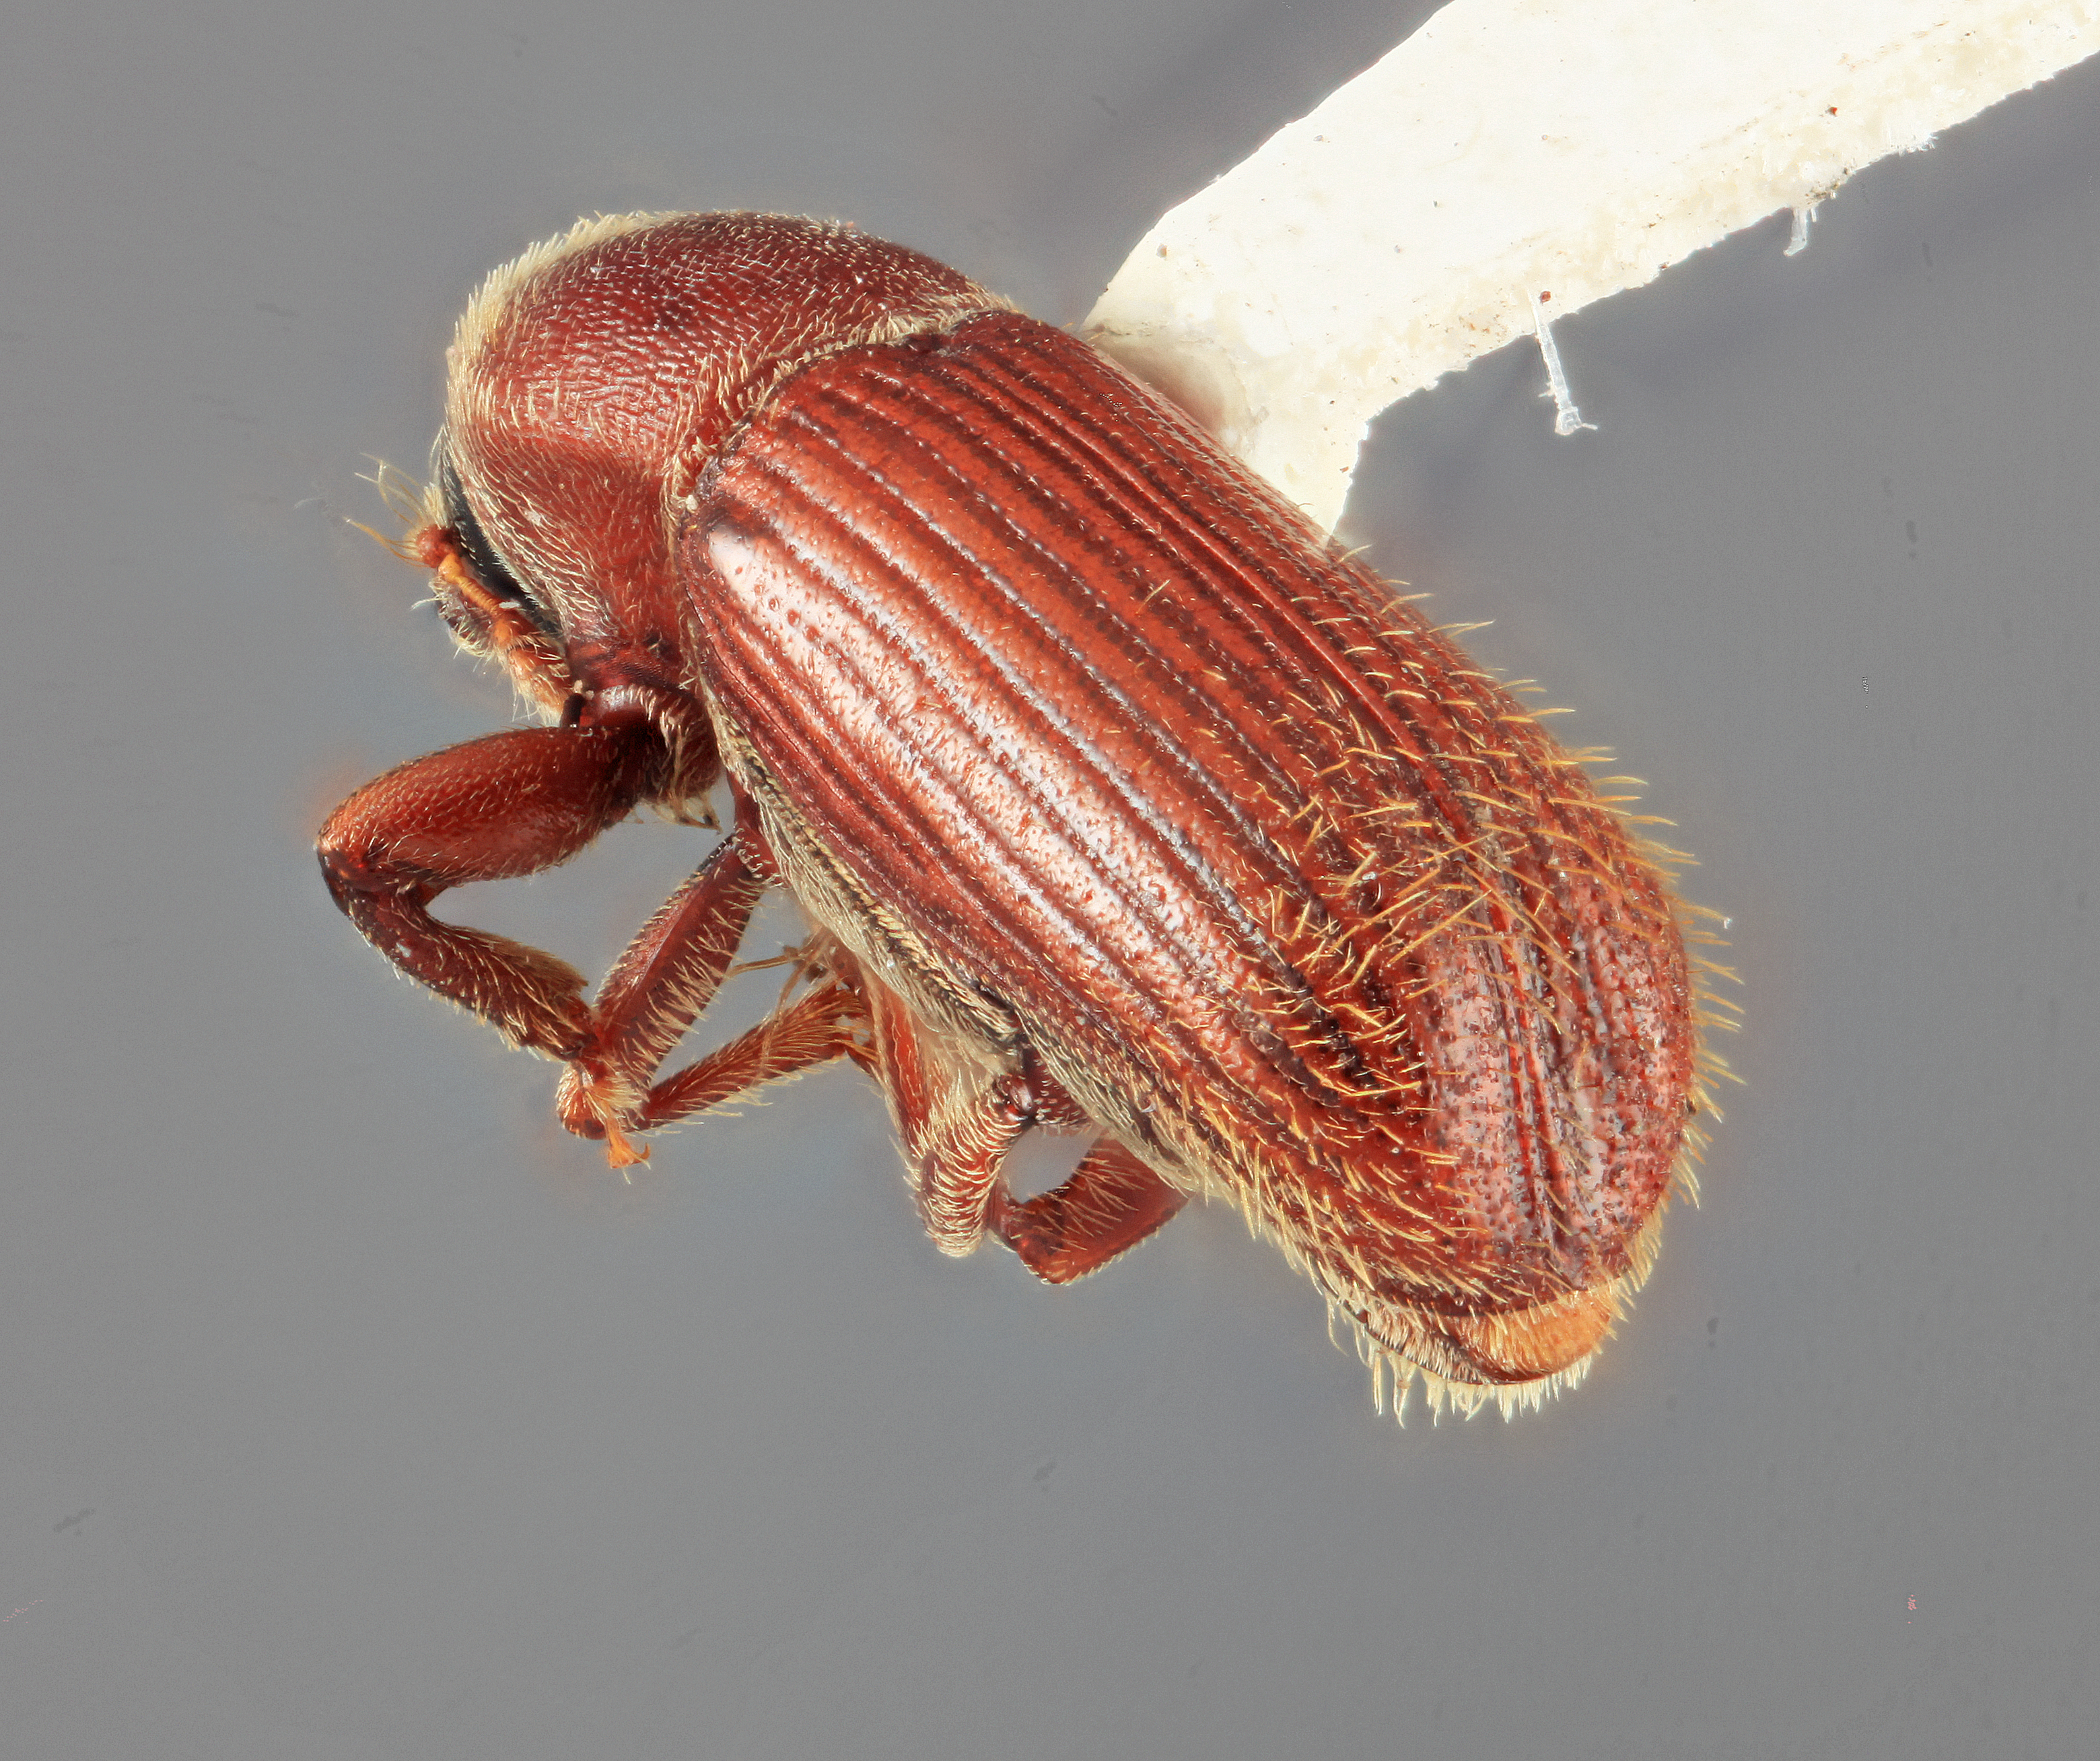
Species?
Cnesinus elegantis
